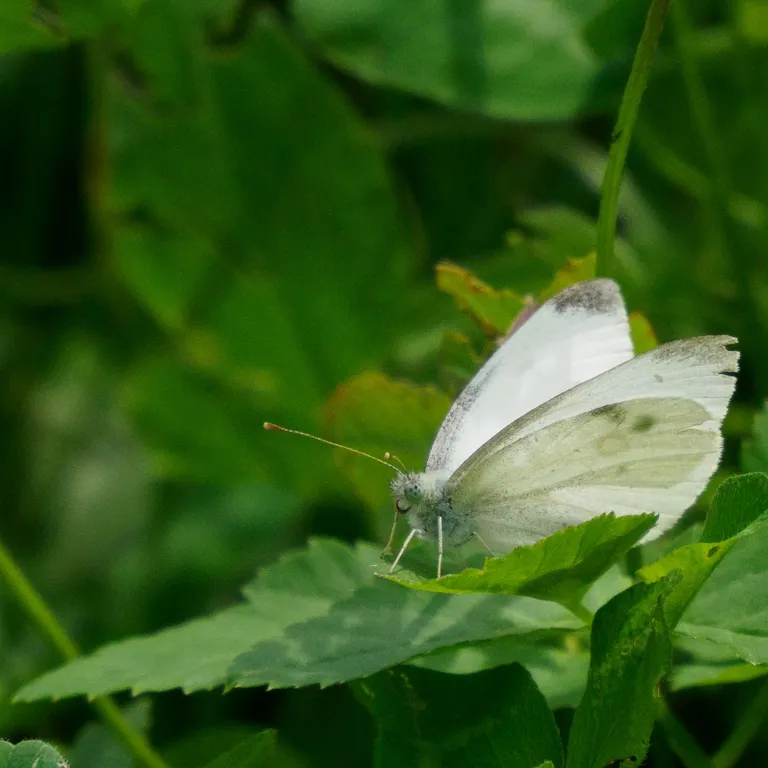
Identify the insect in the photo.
Pieris rapae
